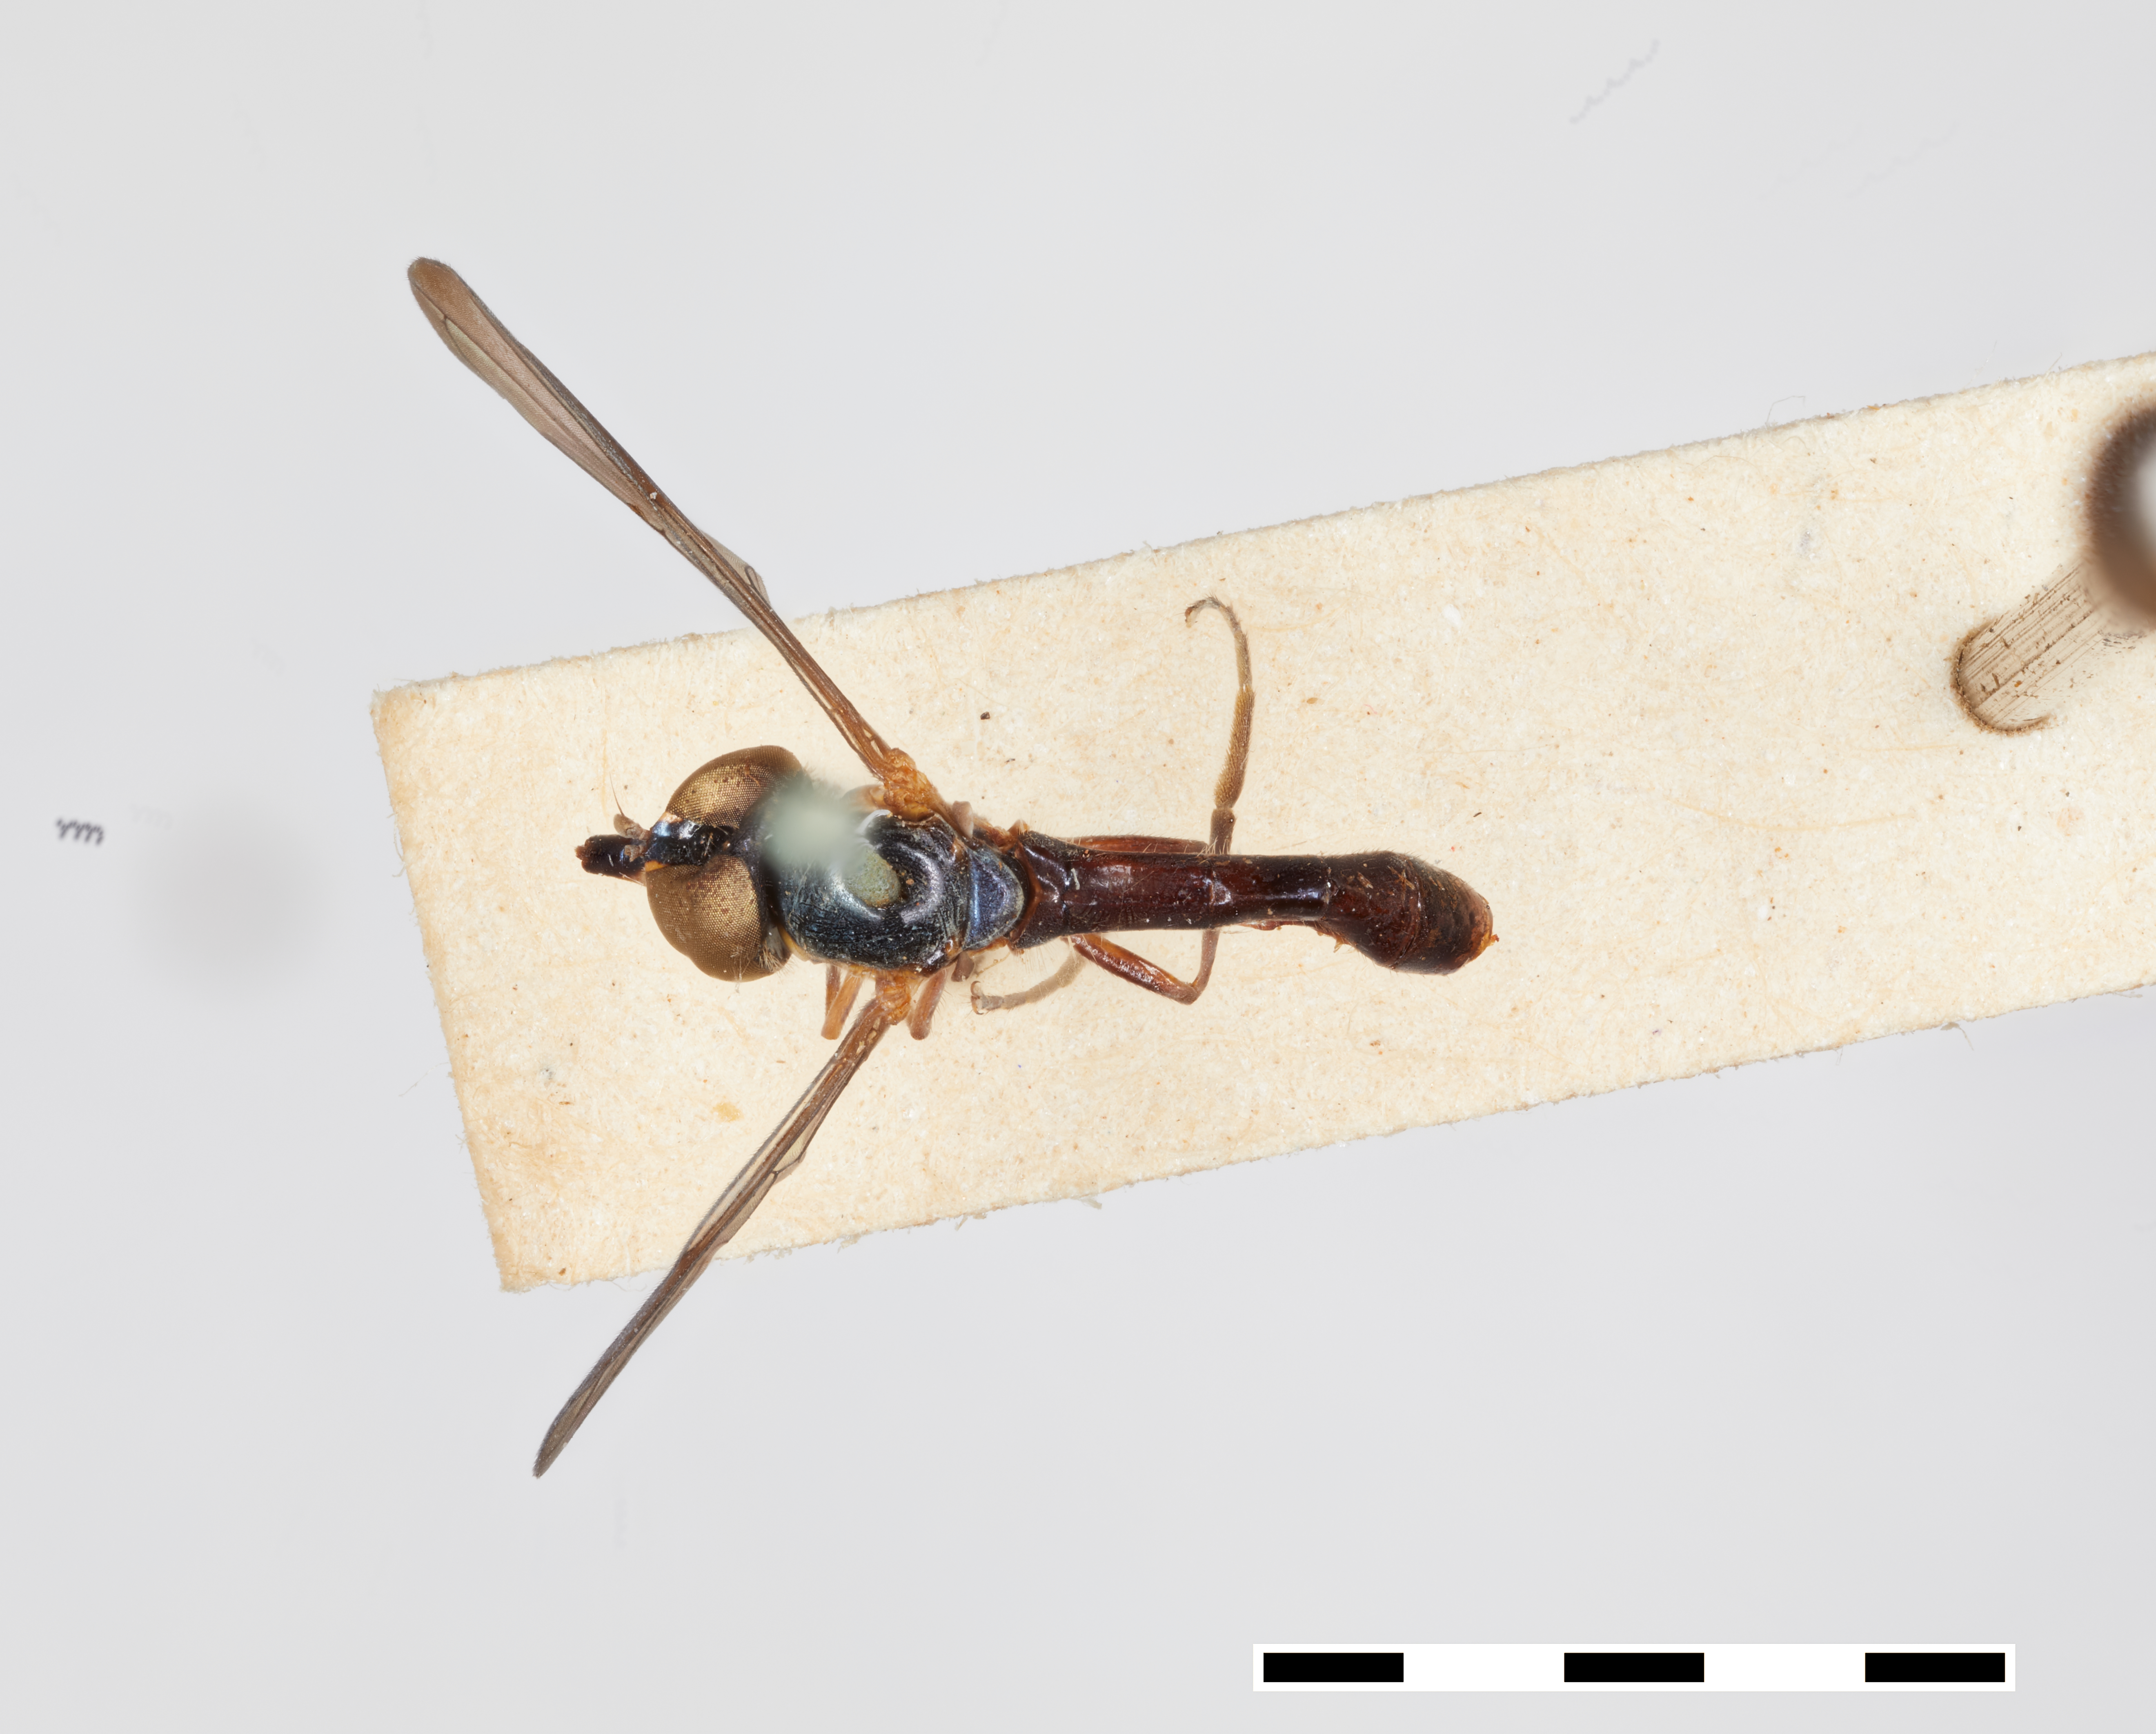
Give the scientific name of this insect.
Rhinobaccha krishna
